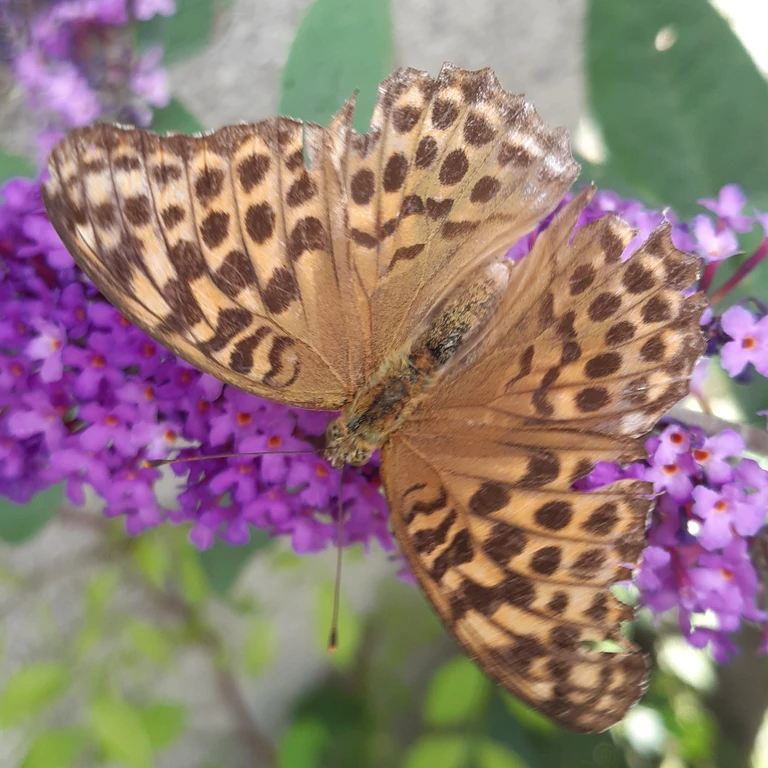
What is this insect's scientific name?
Argynnis paphia
